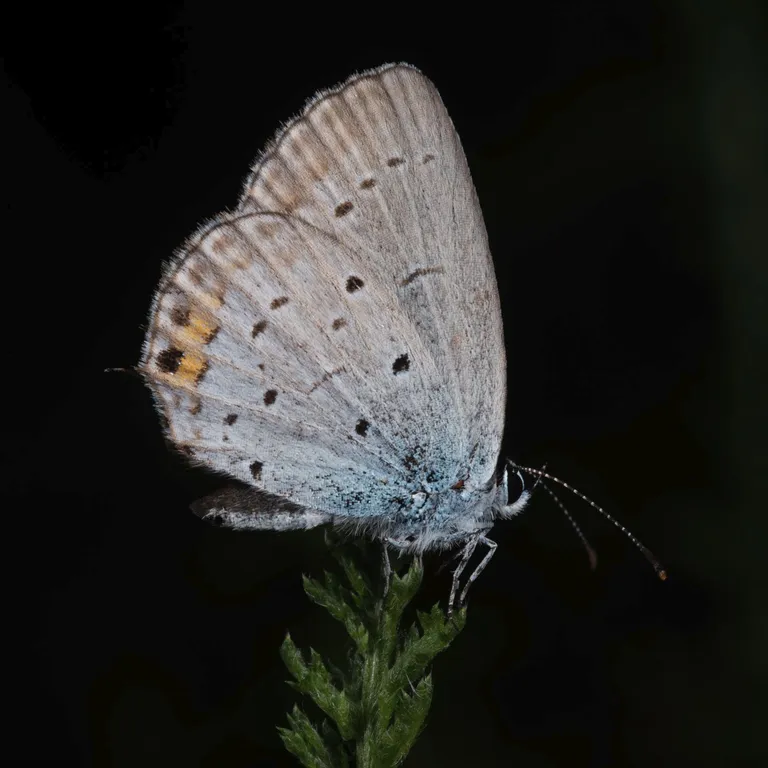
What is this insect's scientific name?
Cupido argiades (also Elkalyce argiades)
